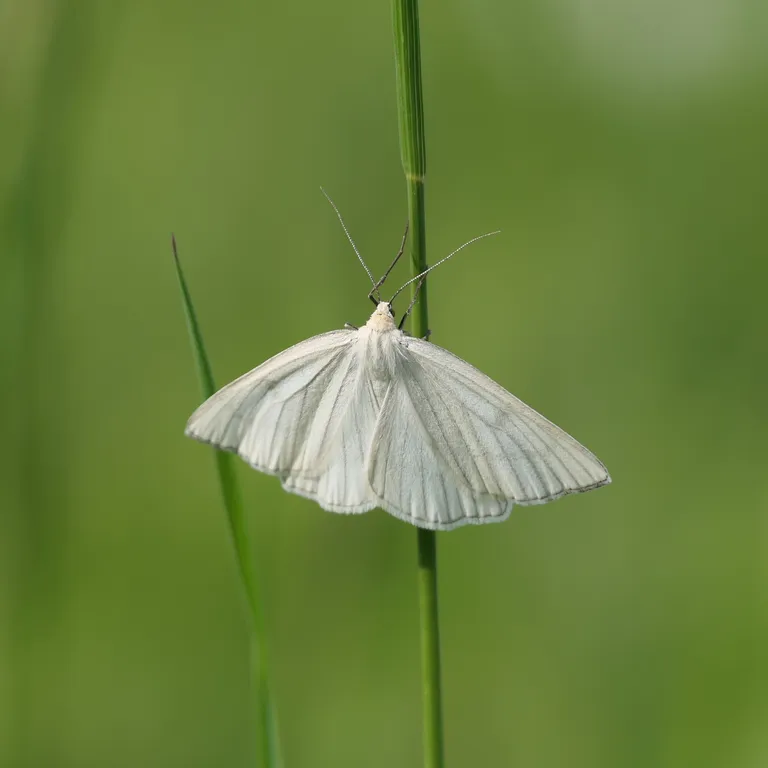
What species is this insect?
Siona lineata
